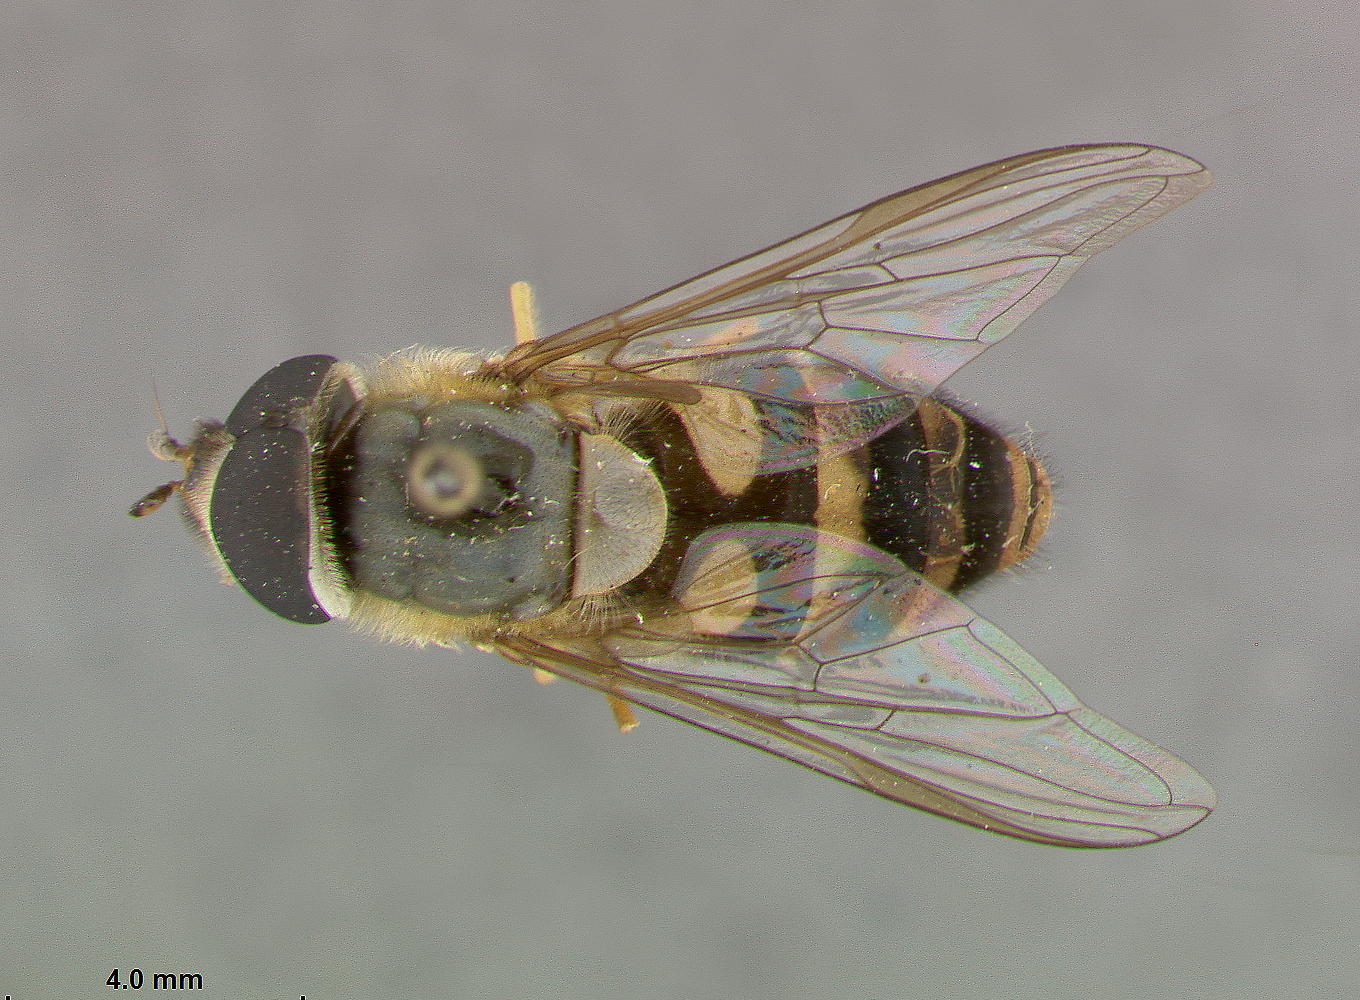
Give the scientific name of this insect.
Syrphus ribesii
